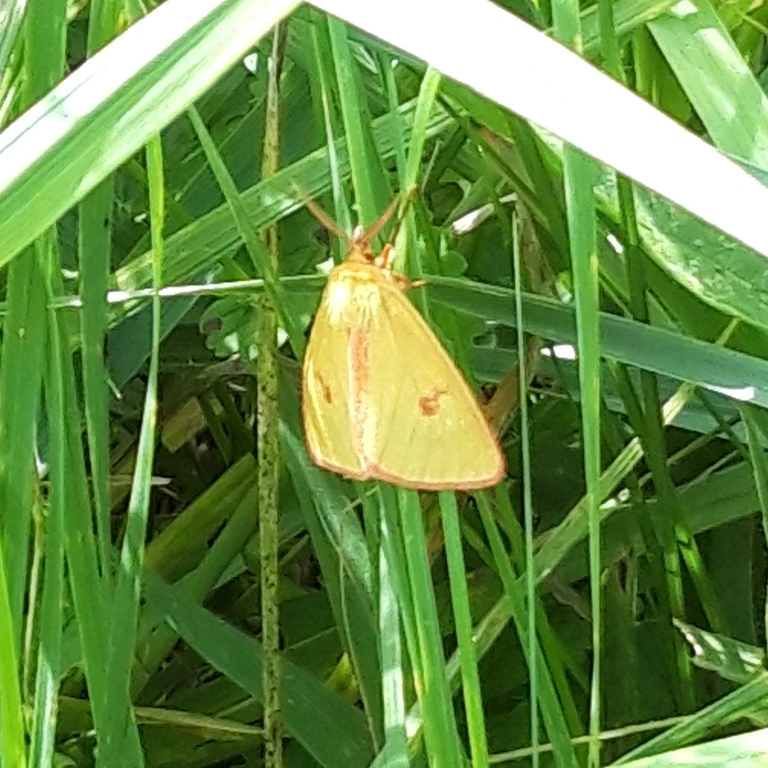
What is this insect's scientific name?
Diacrisia sannio
